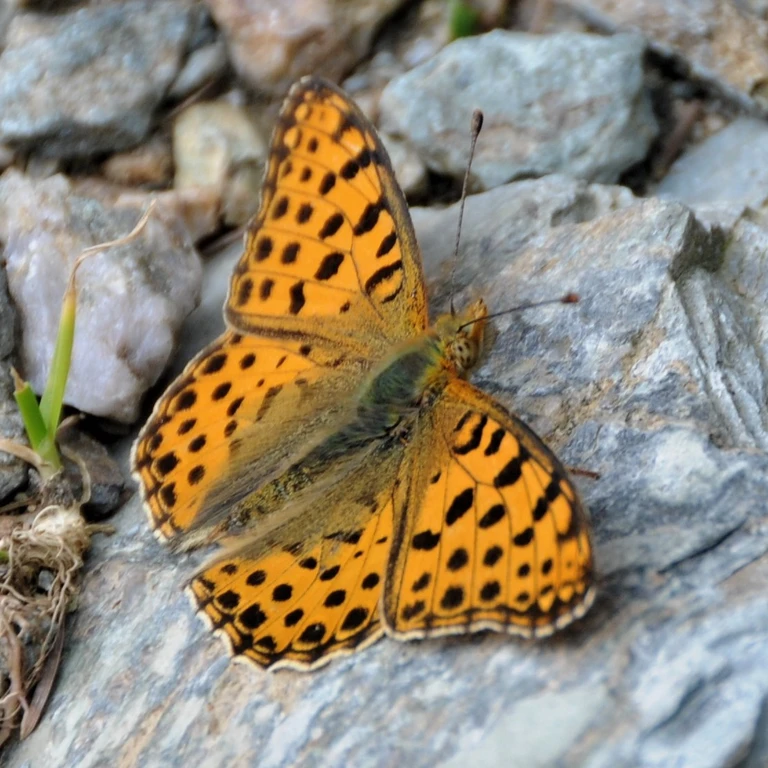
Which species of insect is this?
Issoria lathonia
